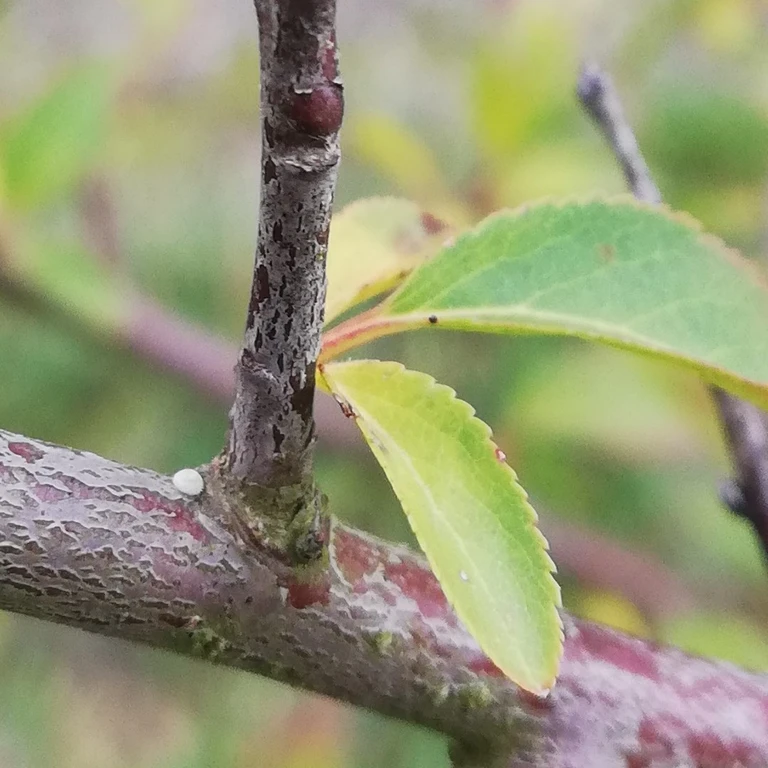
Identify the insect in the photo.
Thecla betulae
